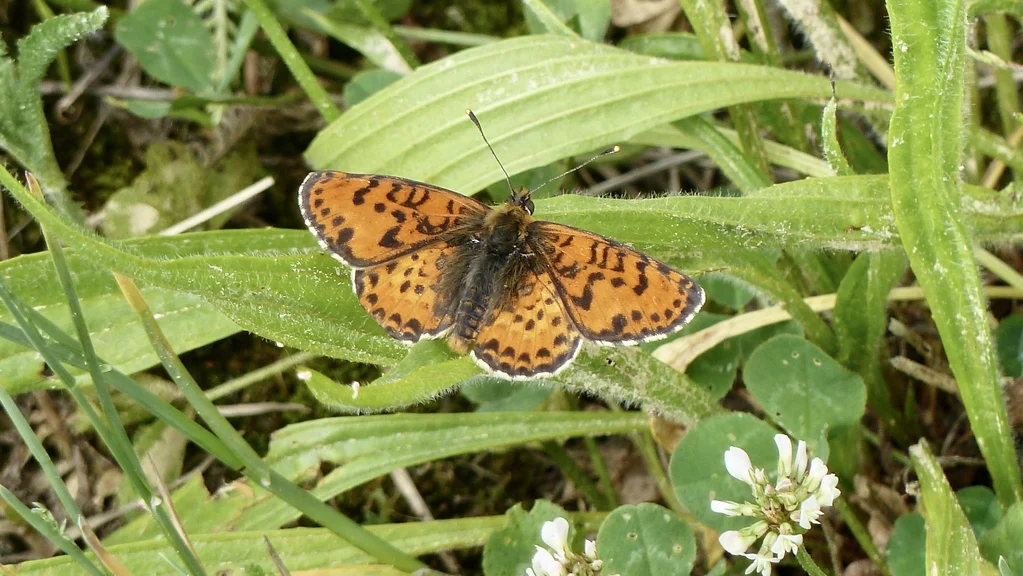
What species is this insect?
Melitaea didyma
